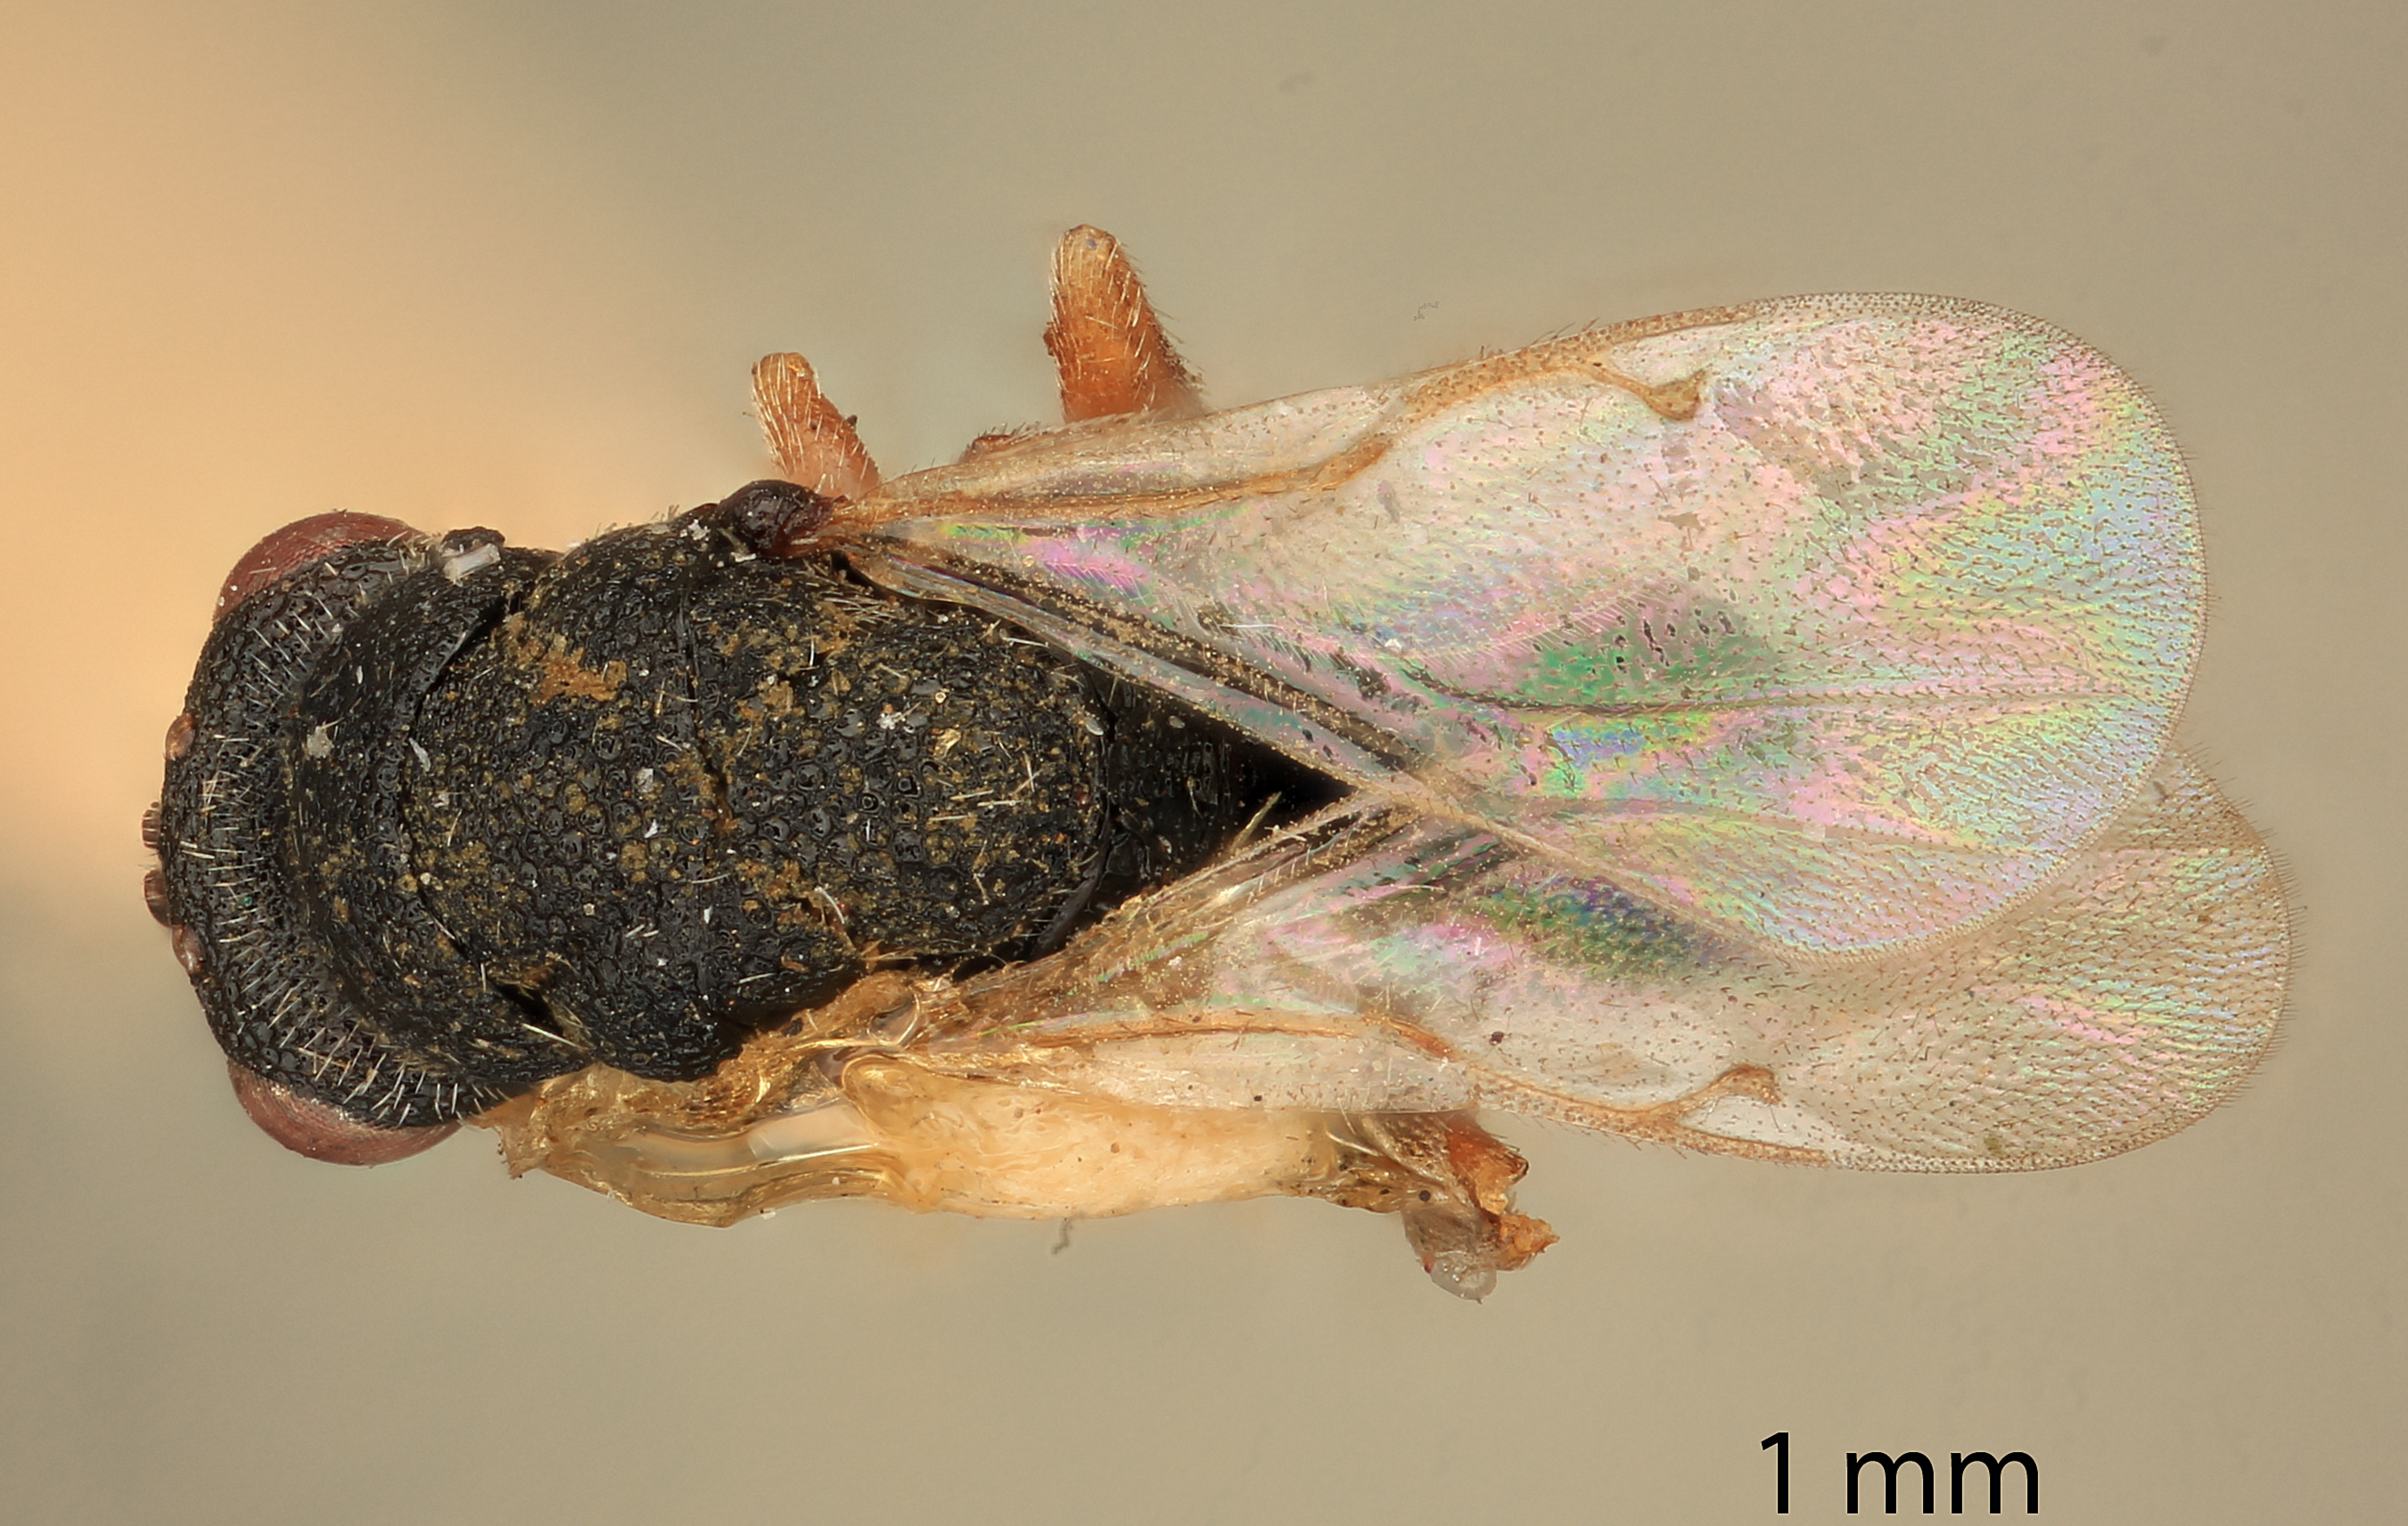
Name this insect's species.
Eurytoma imminuta
